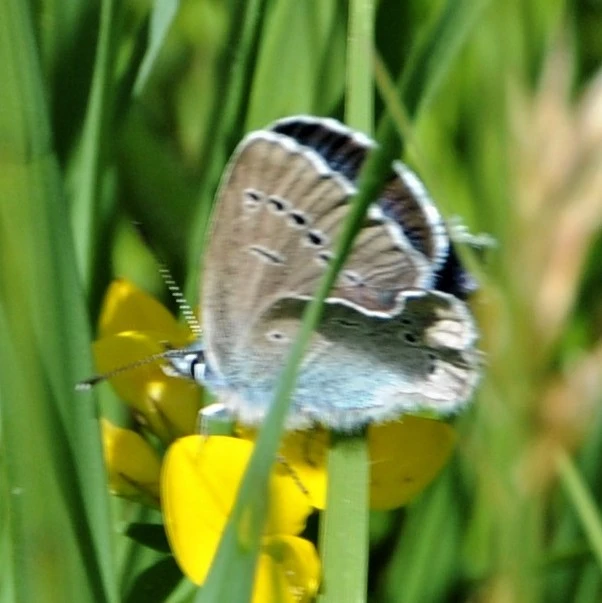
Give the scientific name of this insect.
Cyaniris semiargus
